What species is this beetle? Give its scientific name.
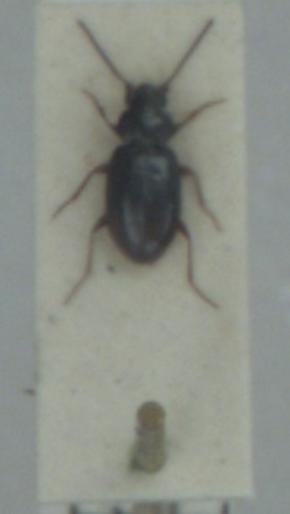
Bembidion guttula
